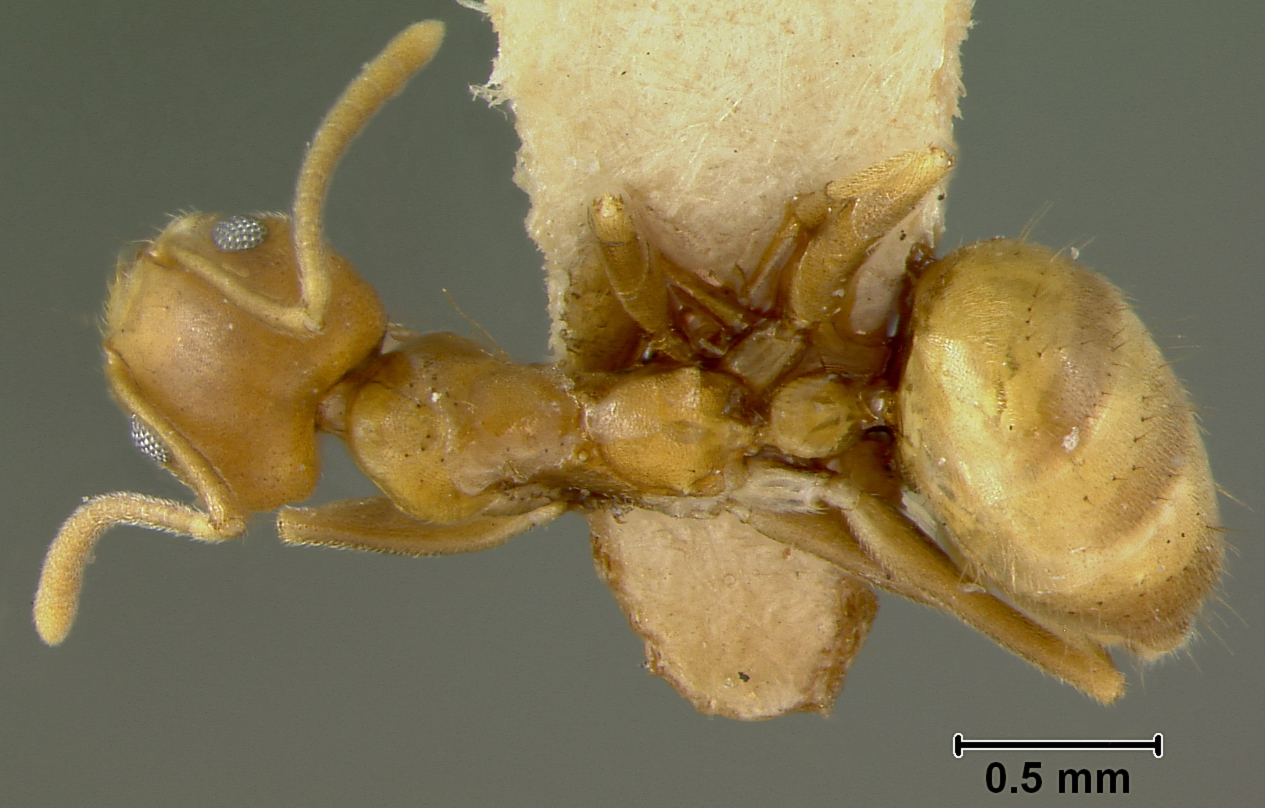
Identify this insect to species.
Tapinoma fulvum
